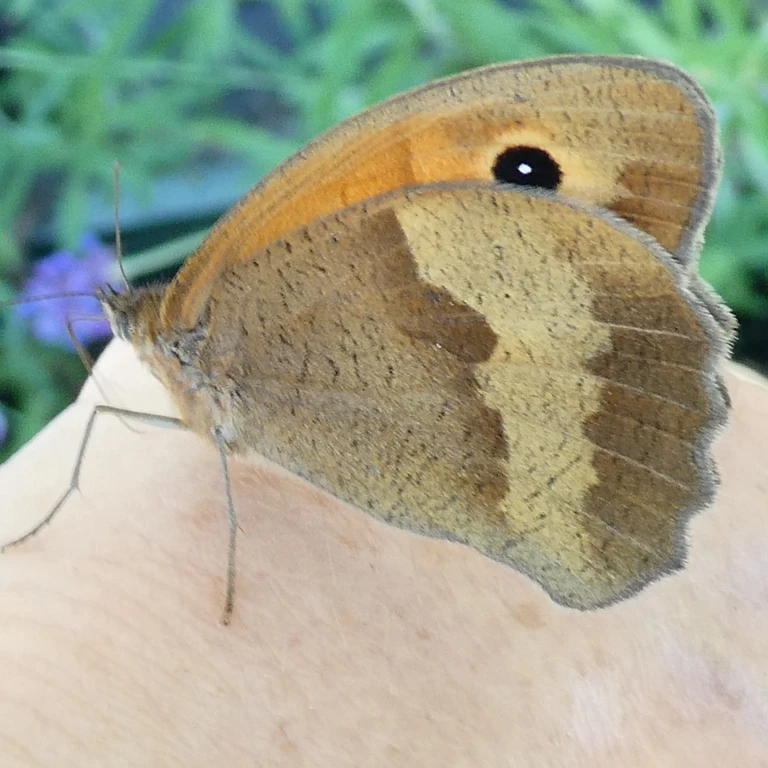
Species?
Maniola jurtina
